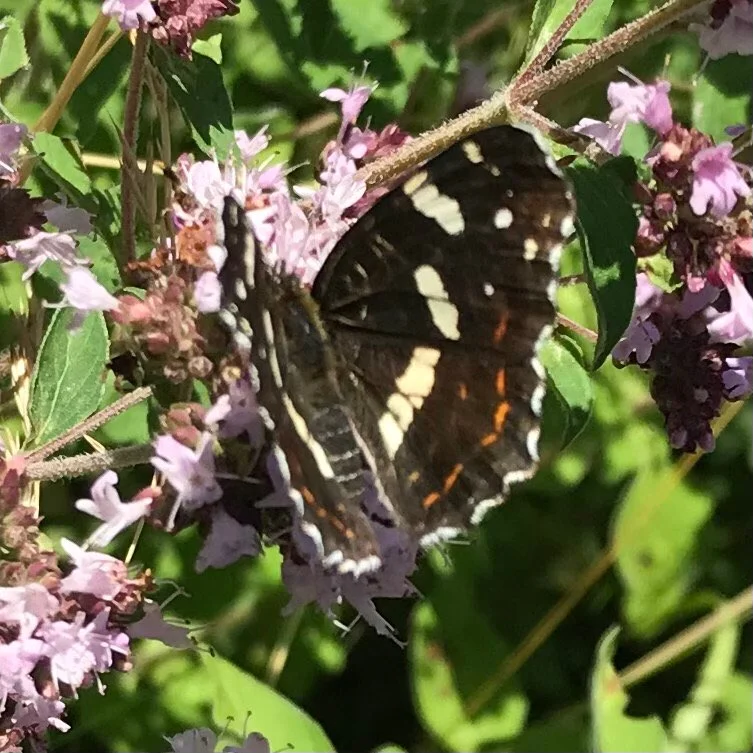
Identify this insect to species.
Araschnia levana
